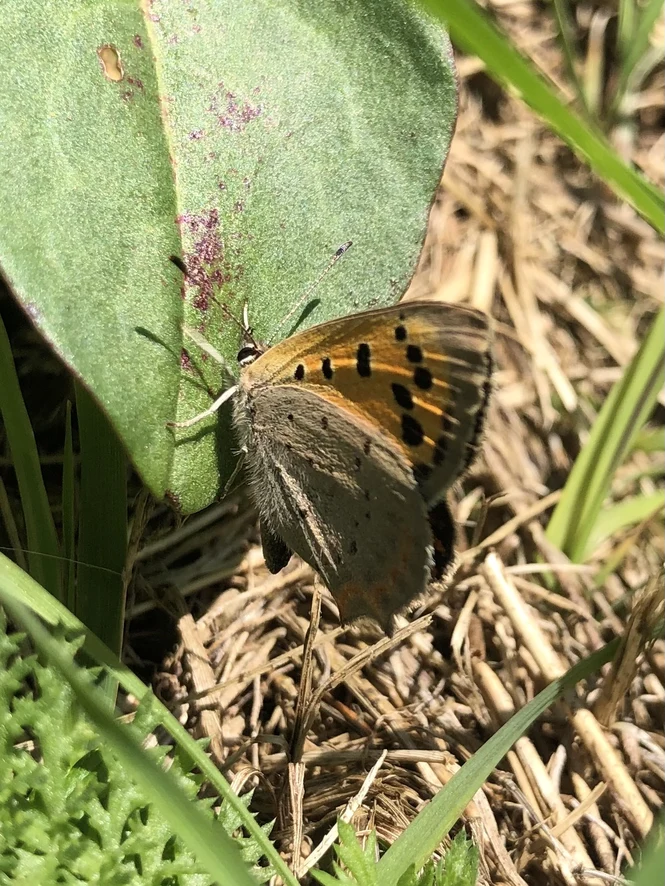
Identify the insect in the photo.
Lycaena phlaeas
